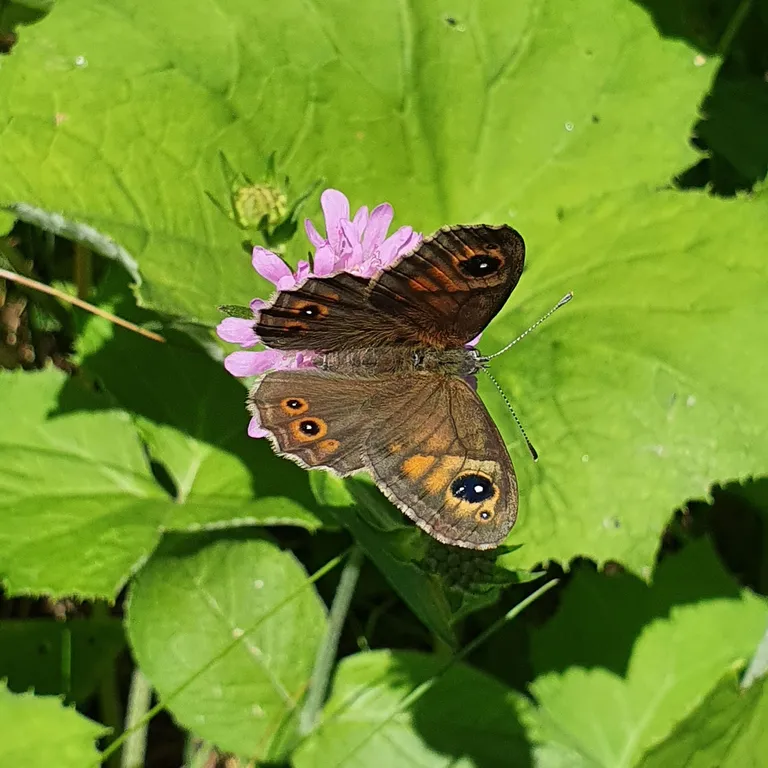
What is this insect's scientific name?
Lasiommata maera (also Pararge maera)
